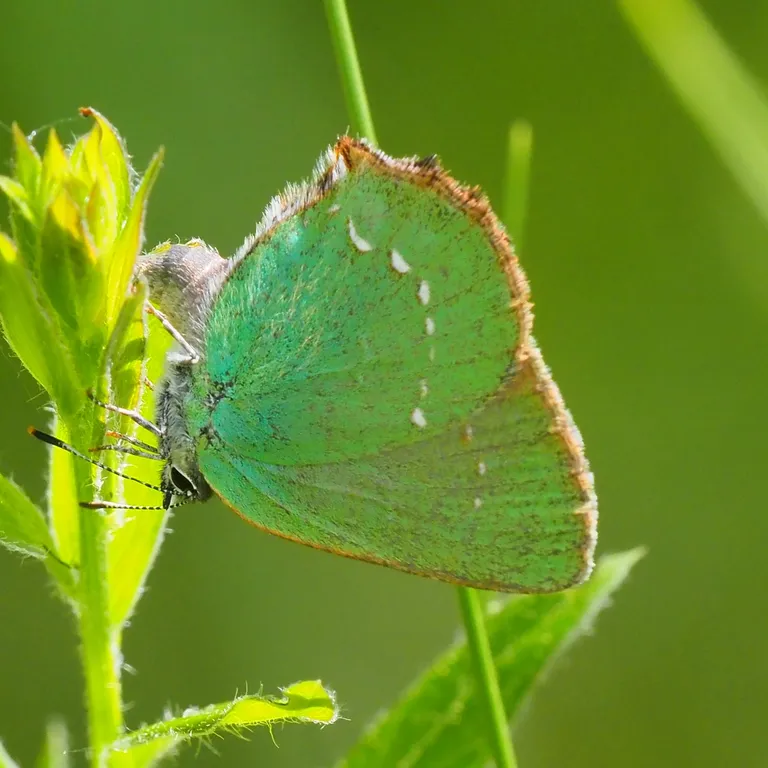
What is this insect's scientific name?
Callophrys rubi
